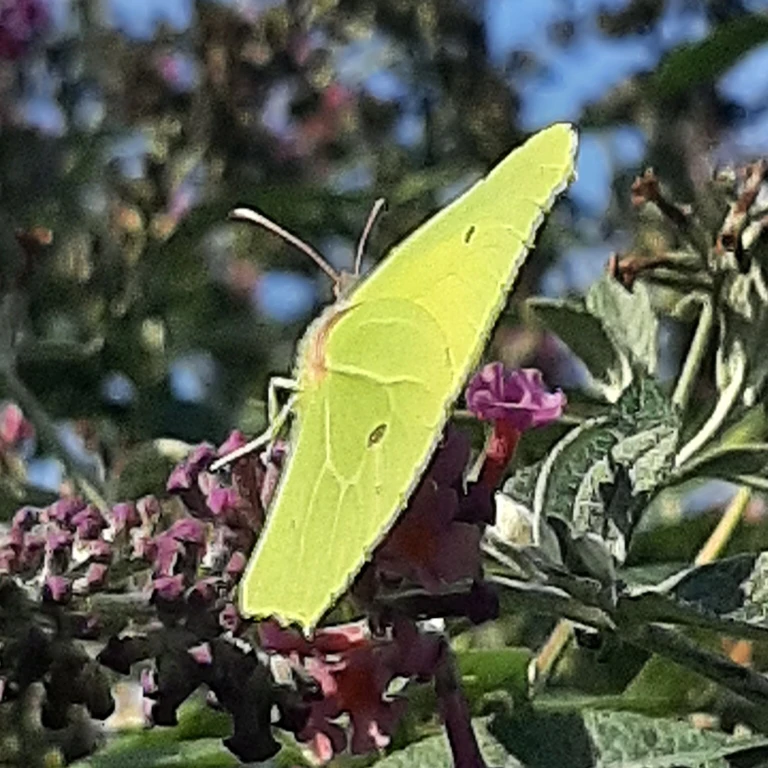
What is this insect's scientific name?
Gonepteryx rhamni
